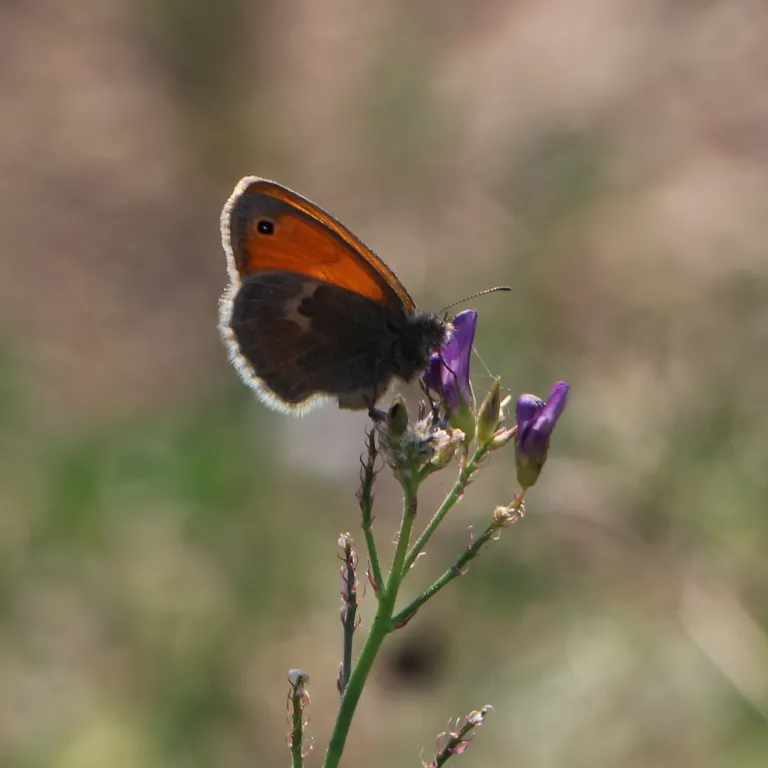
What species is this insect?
Coenonympha pamphilus
